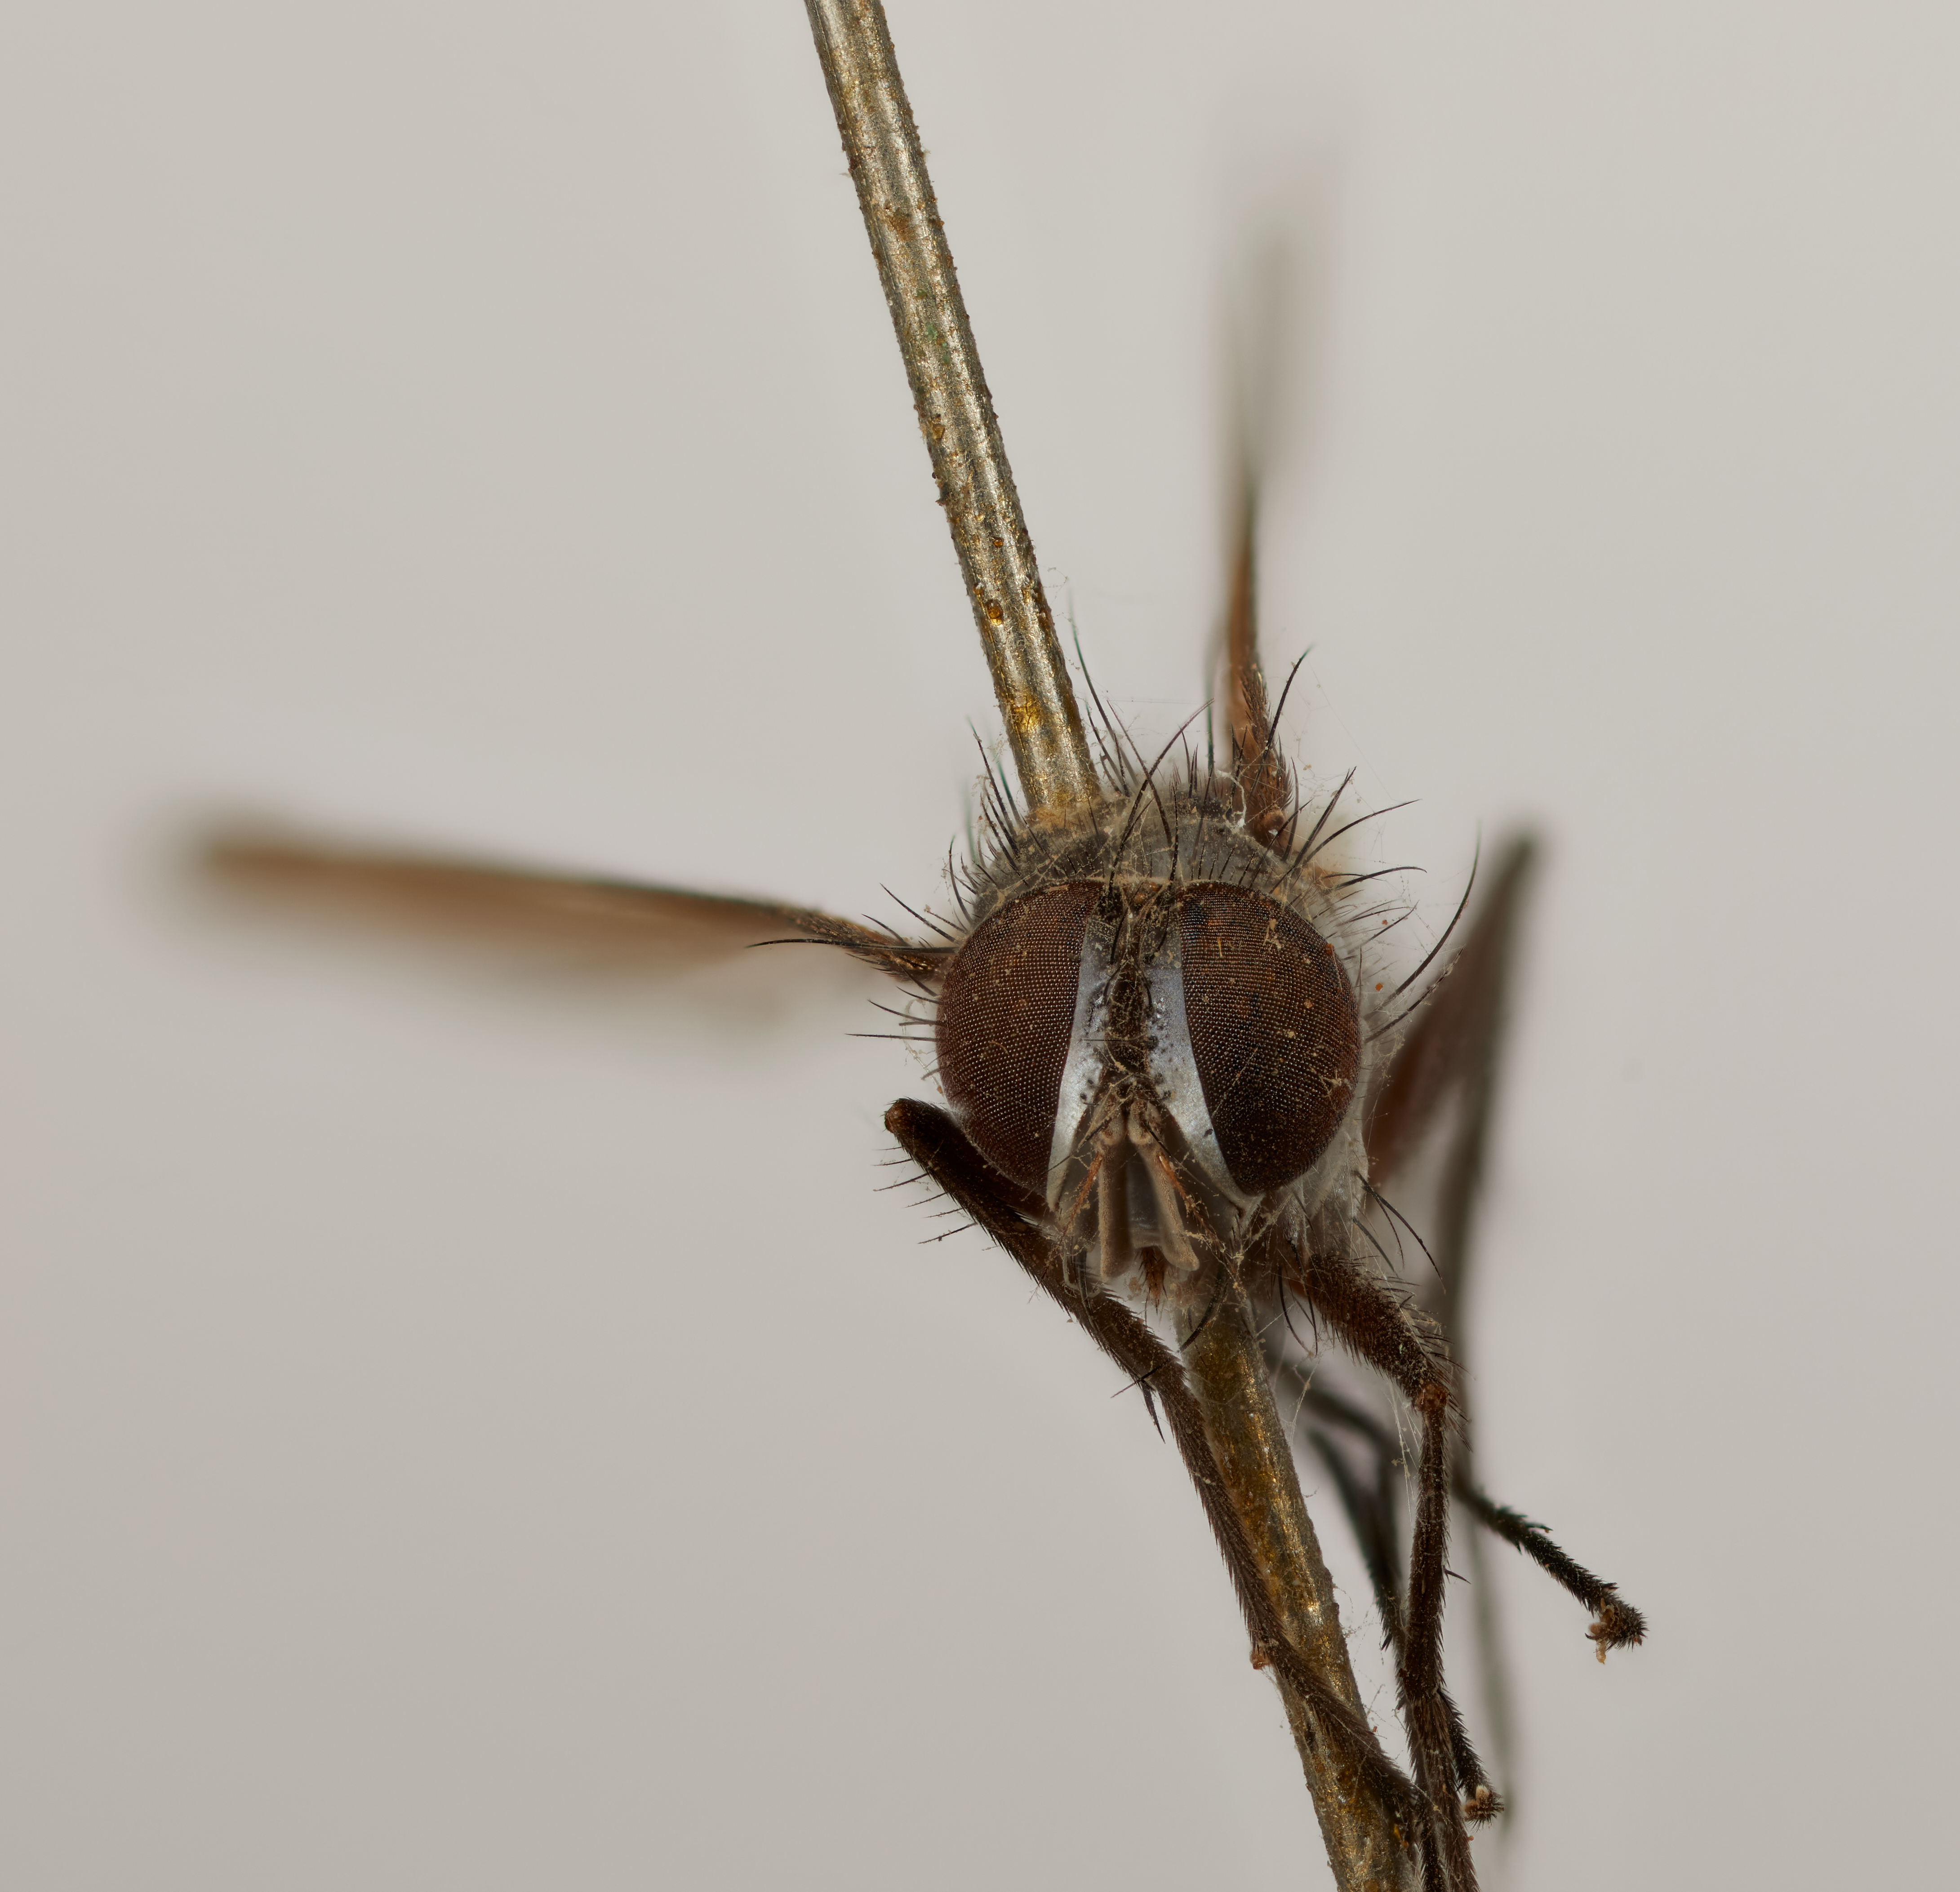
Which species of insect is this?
Eomintho equatorialis
